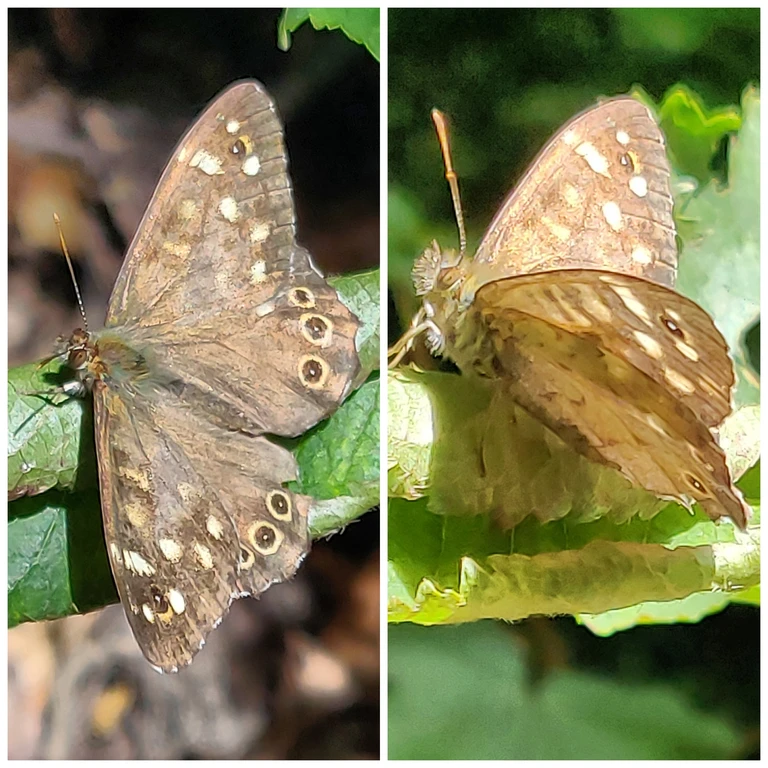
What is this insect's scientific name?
Pararge aegeria
